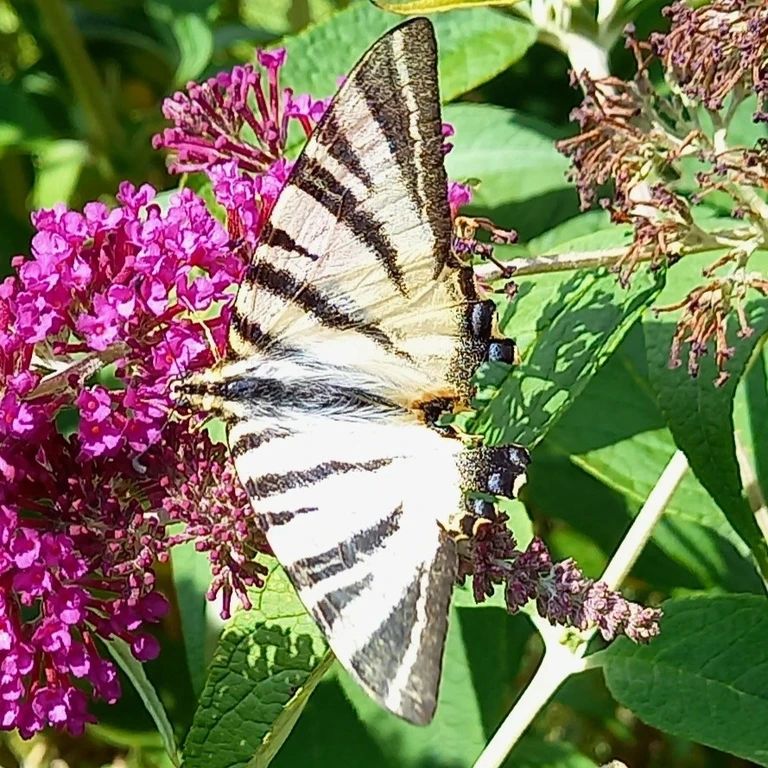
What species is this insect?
Iphiclides podalirius
